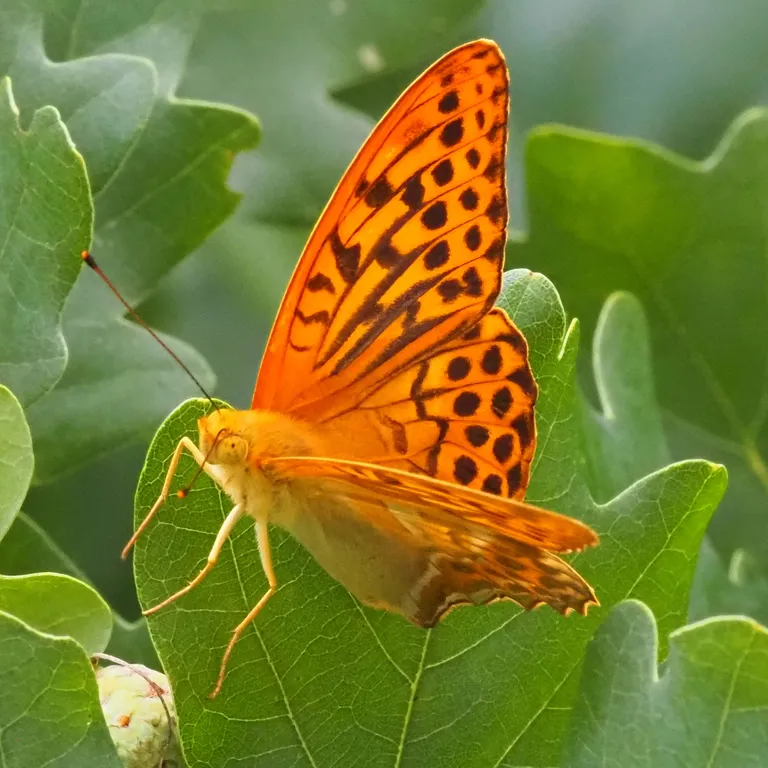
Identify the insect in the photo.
Argynnis paphia
